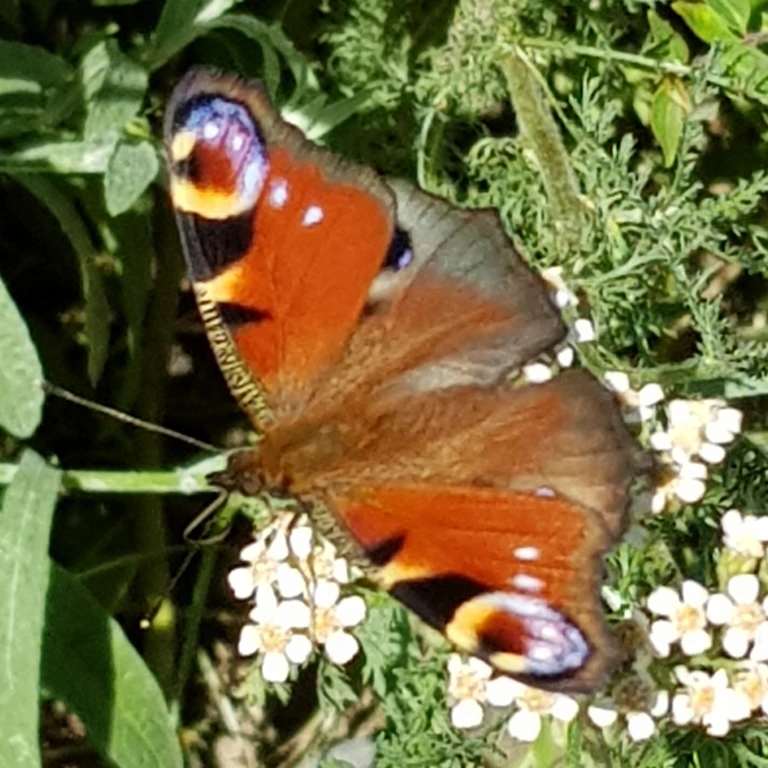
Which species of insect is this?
Aglais io
